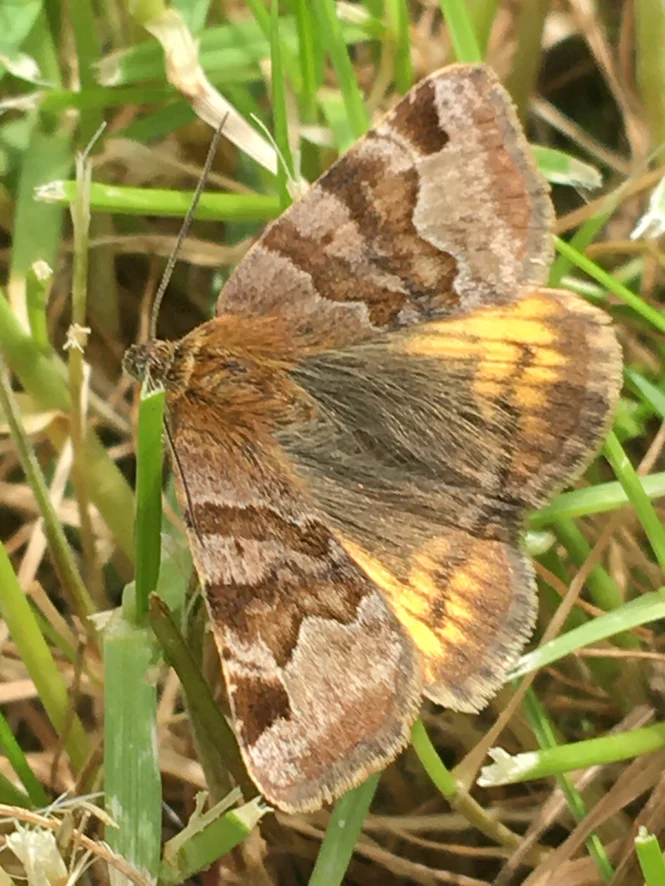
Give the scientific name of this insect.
Euclidia glyphica
